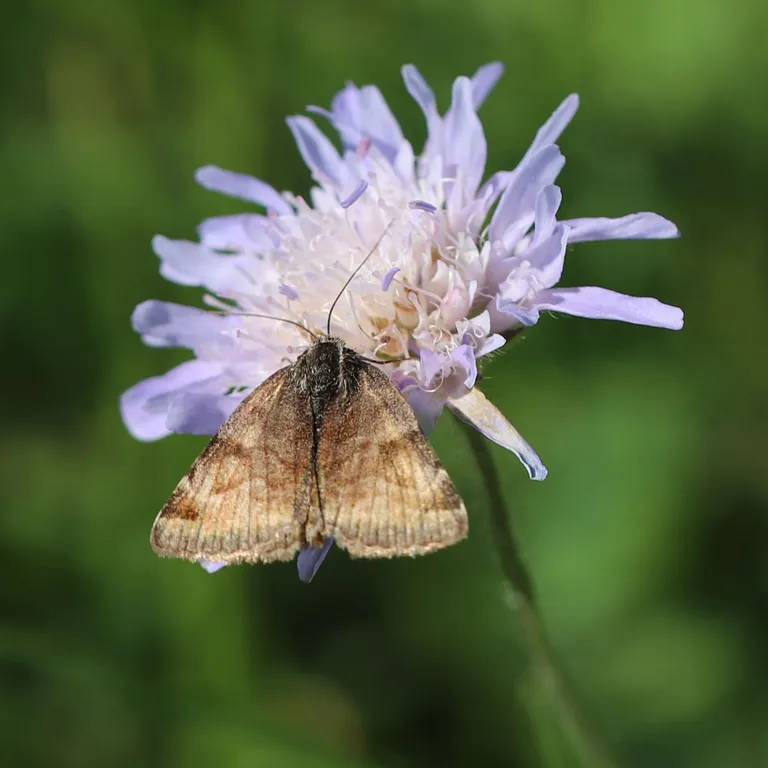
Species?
Euclidia glyphica
